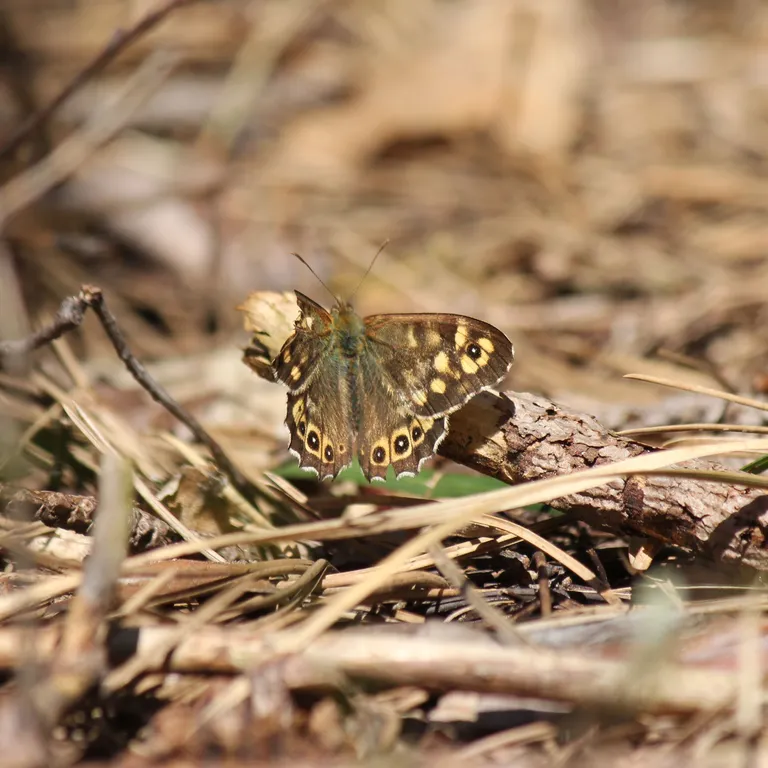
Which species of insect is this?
Pararge aegeria
